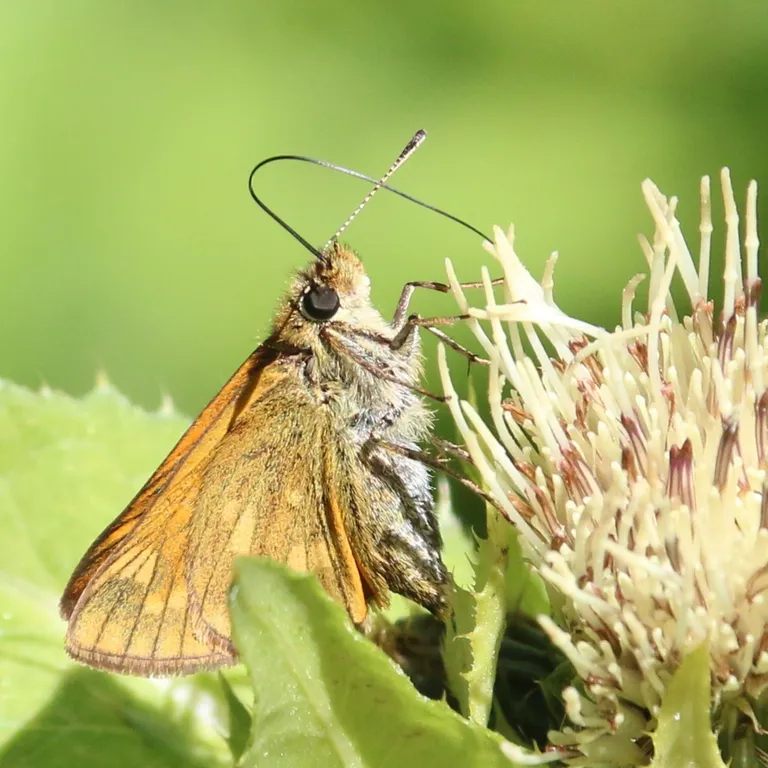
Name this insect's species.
Ochlodes sylvanus (also Ochlodes venata)
